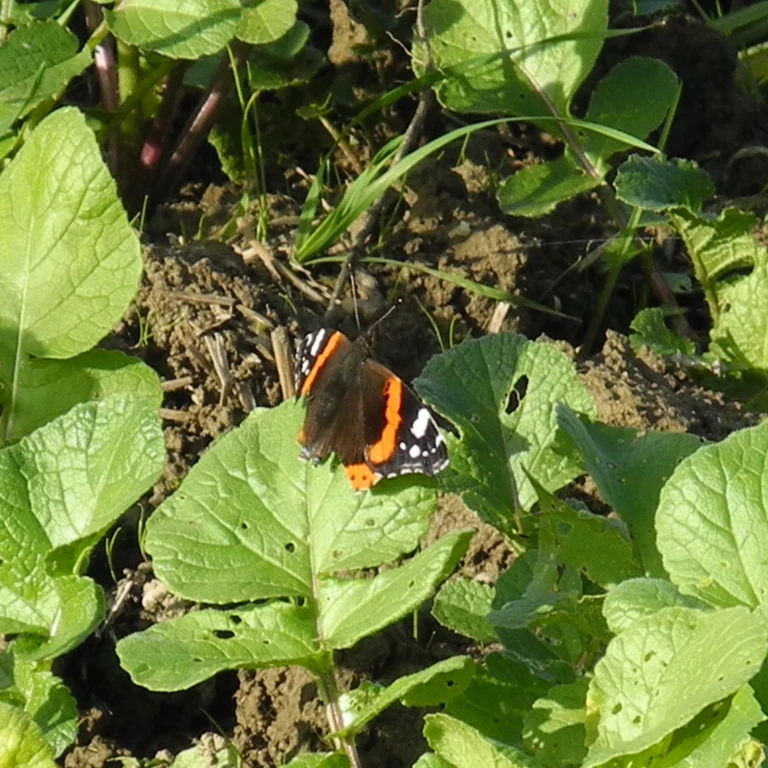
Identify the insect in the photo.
Vanessa atalanta
